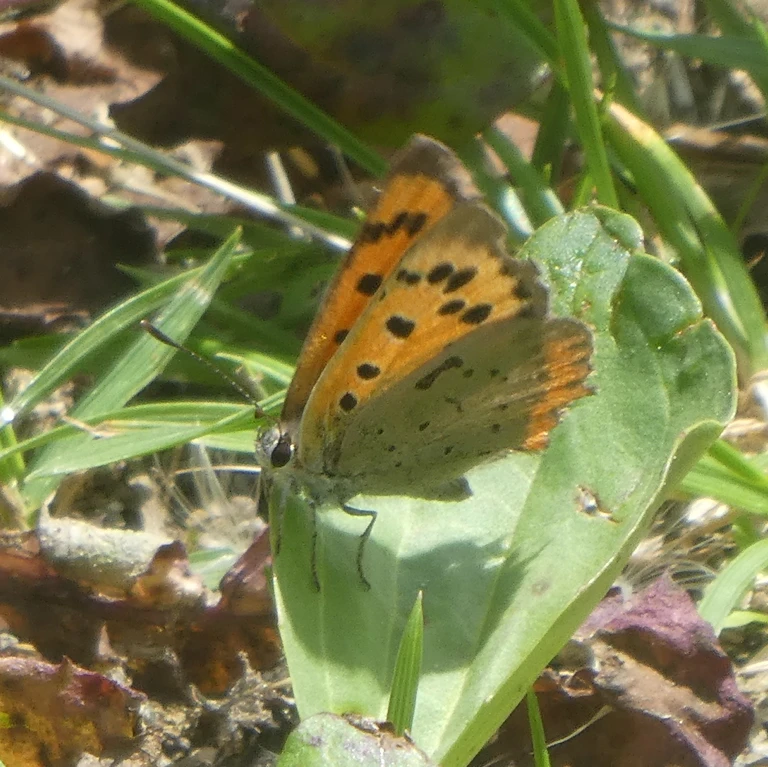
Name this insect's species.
Lycaena phlaeas
